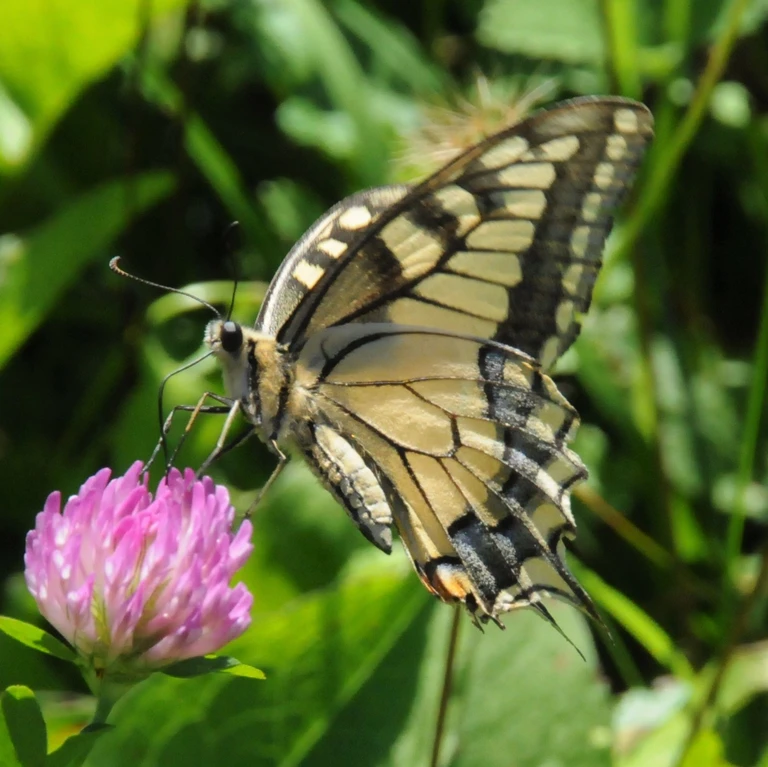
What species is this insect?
Papilio machaon
